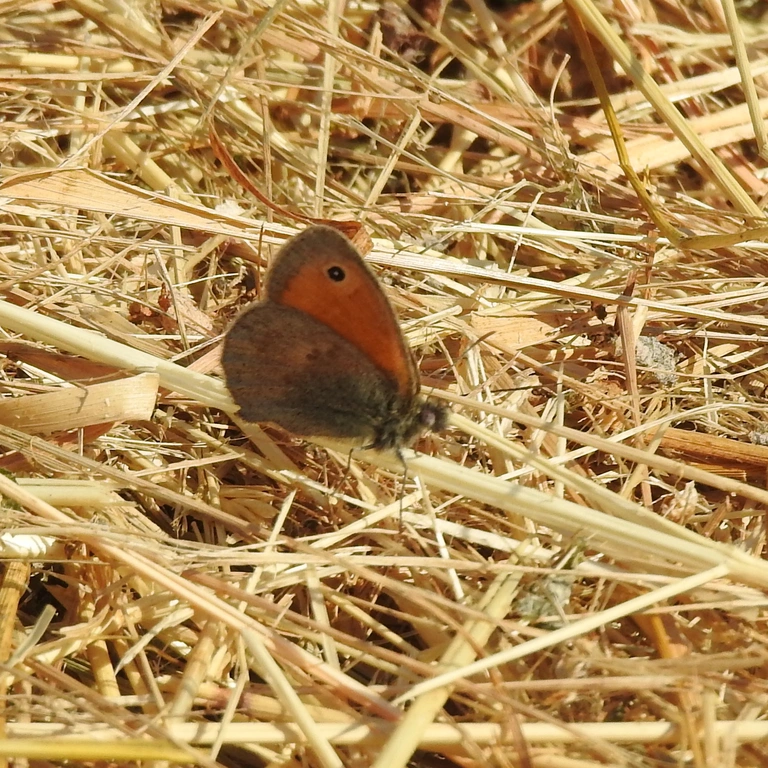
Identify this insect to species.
Coenonympha pamphilus
